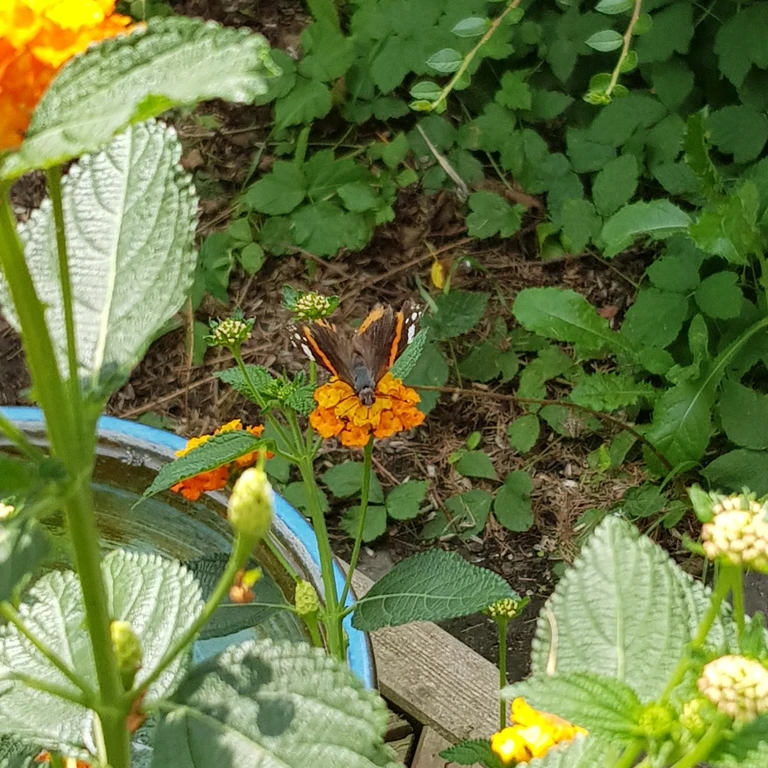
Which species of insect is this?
Vanessa atalanta
